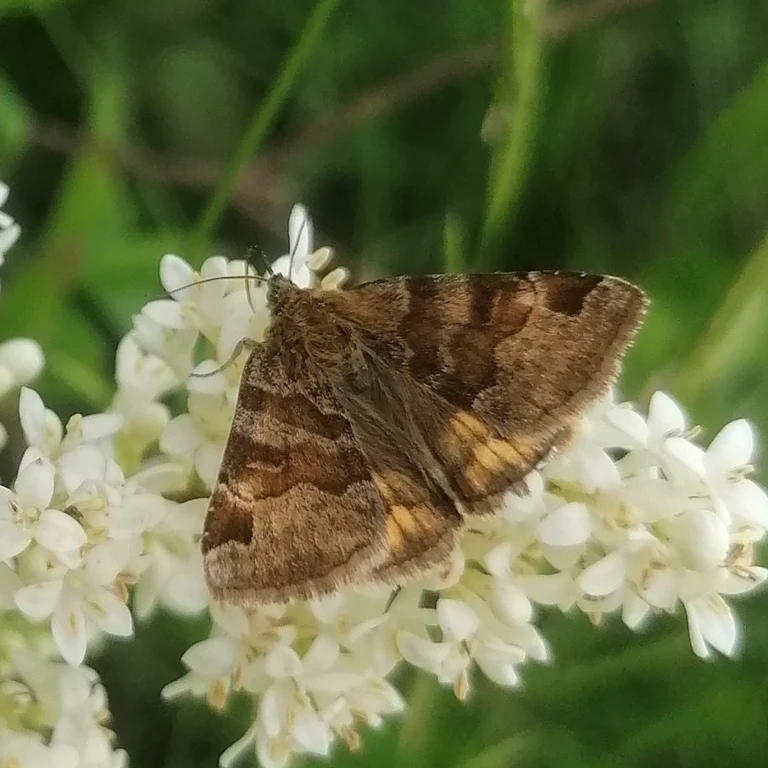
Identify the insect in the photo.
Euclidia glyphica
